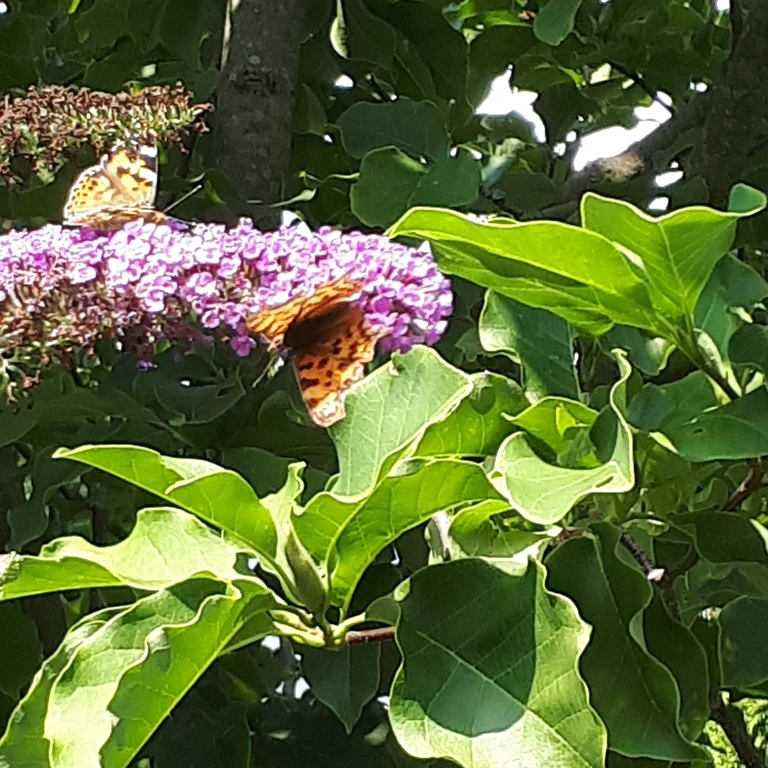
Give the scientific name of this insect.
Polygonia c-album
